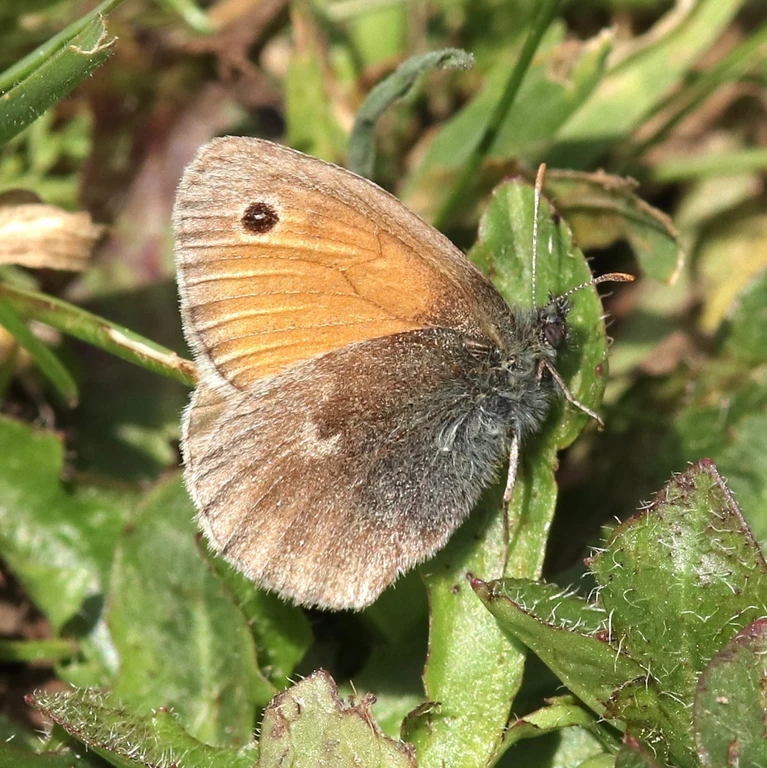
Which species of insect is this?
Coenonympha pamphilus
